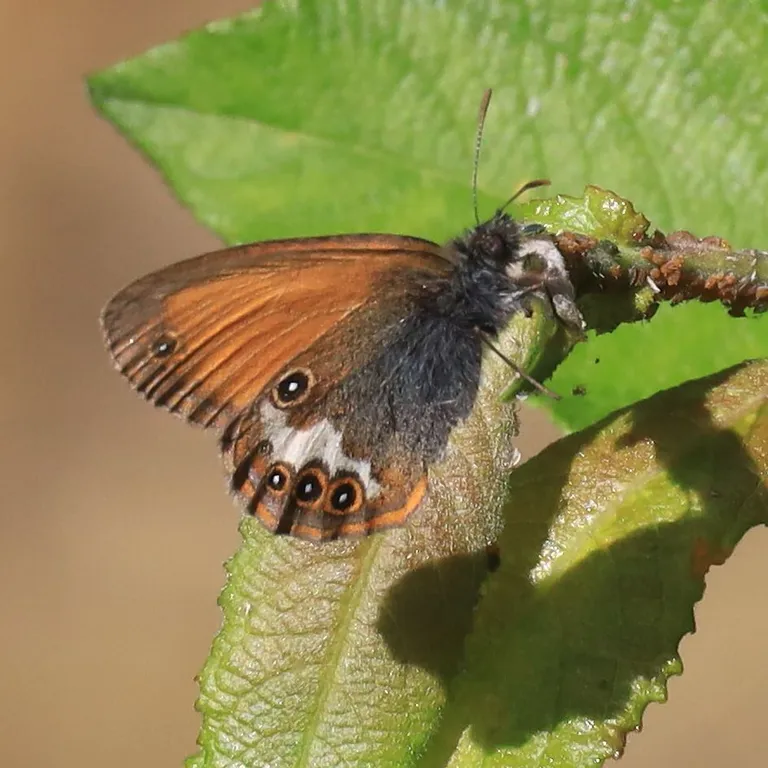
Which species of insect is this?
Coenonympha arcania
